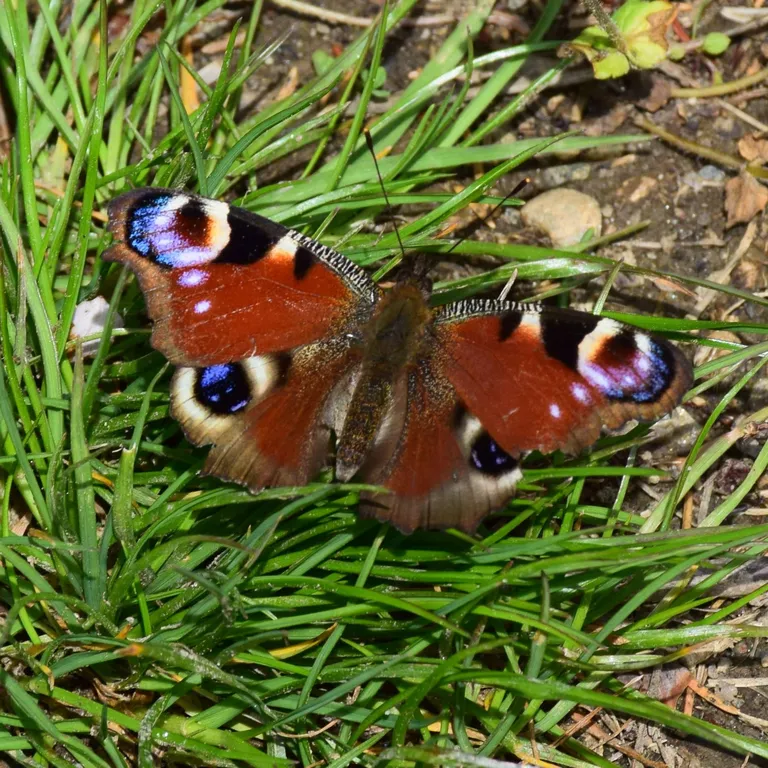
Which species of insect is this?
Aglais io
